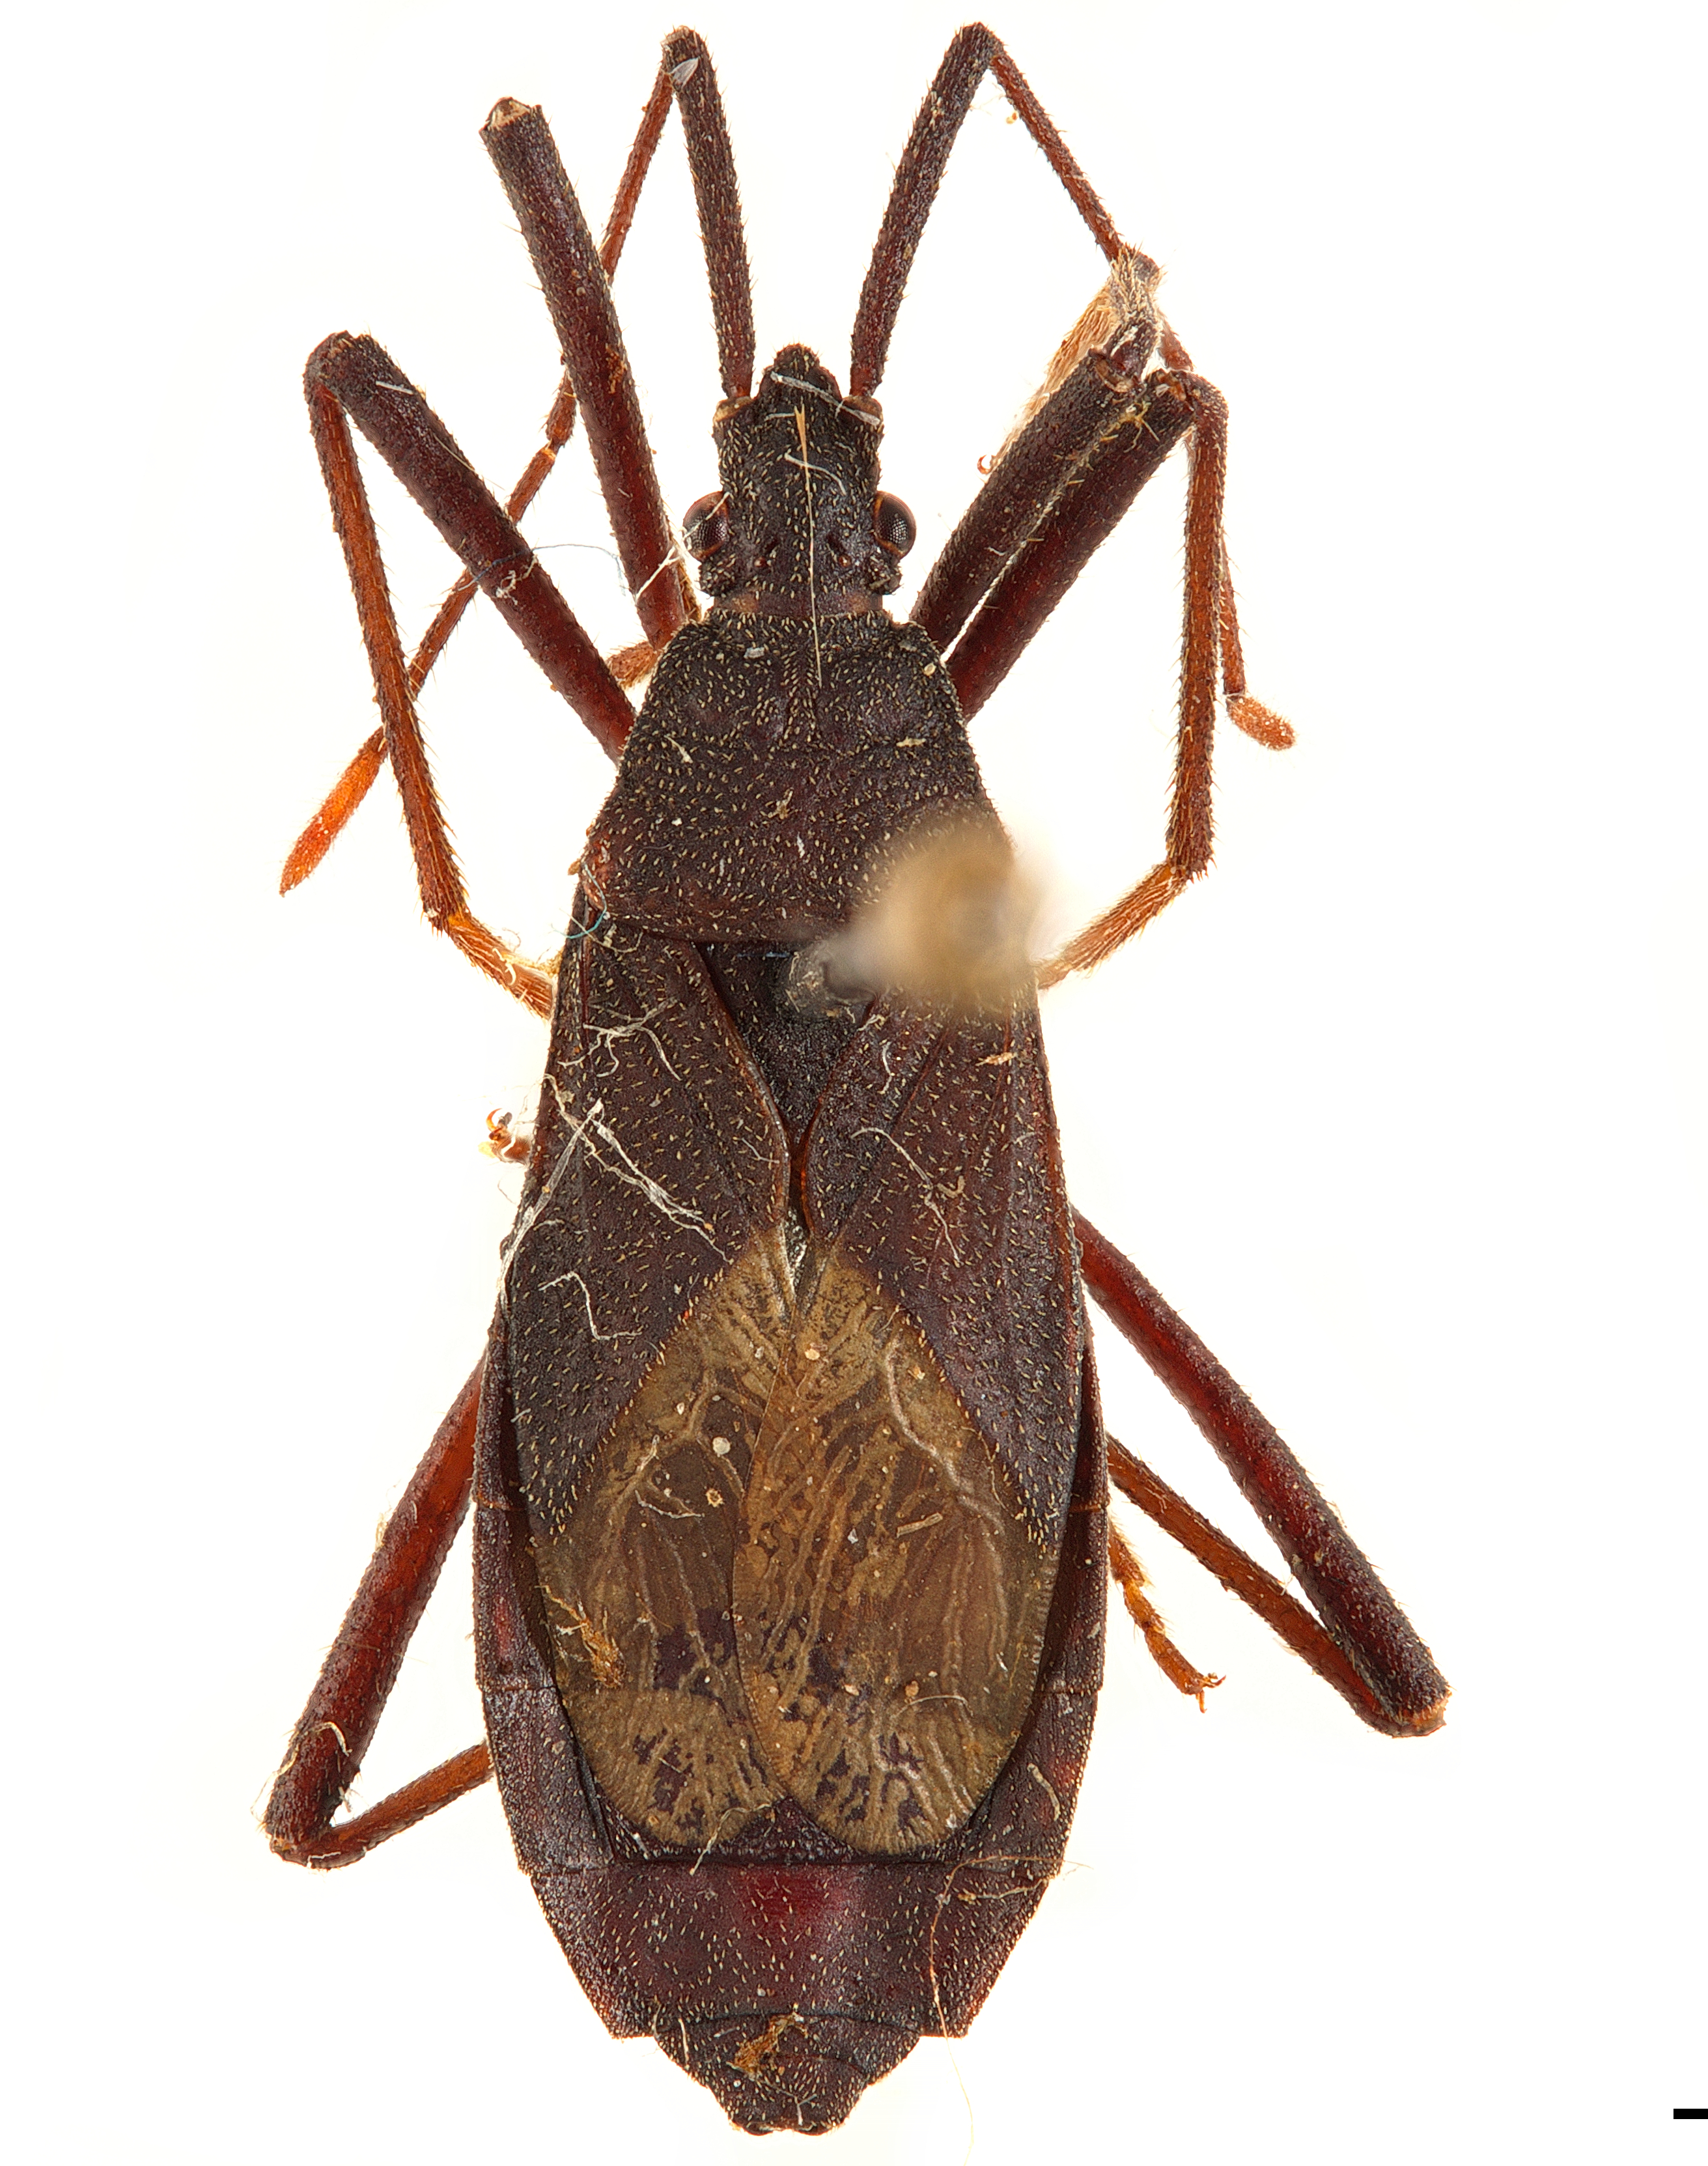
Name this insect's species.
Typhlocolpura diplochela
